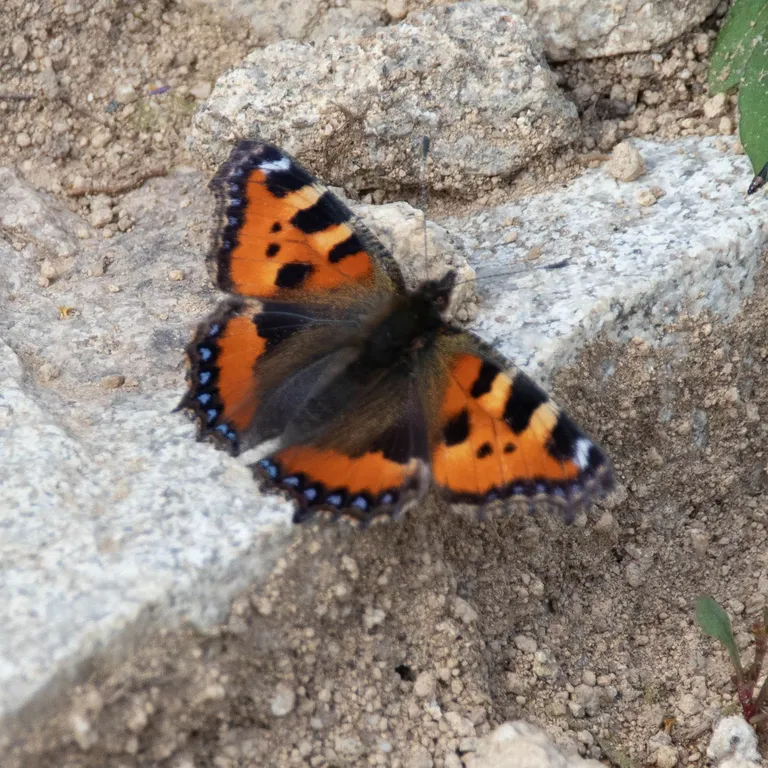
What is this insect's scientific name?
Aglais urticae
